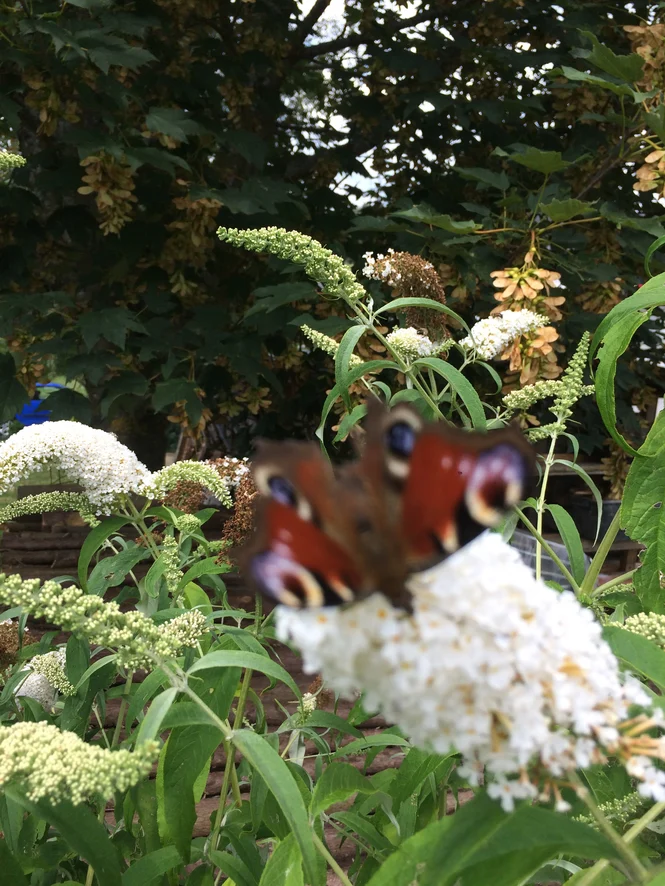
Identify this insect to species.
Aglais io
